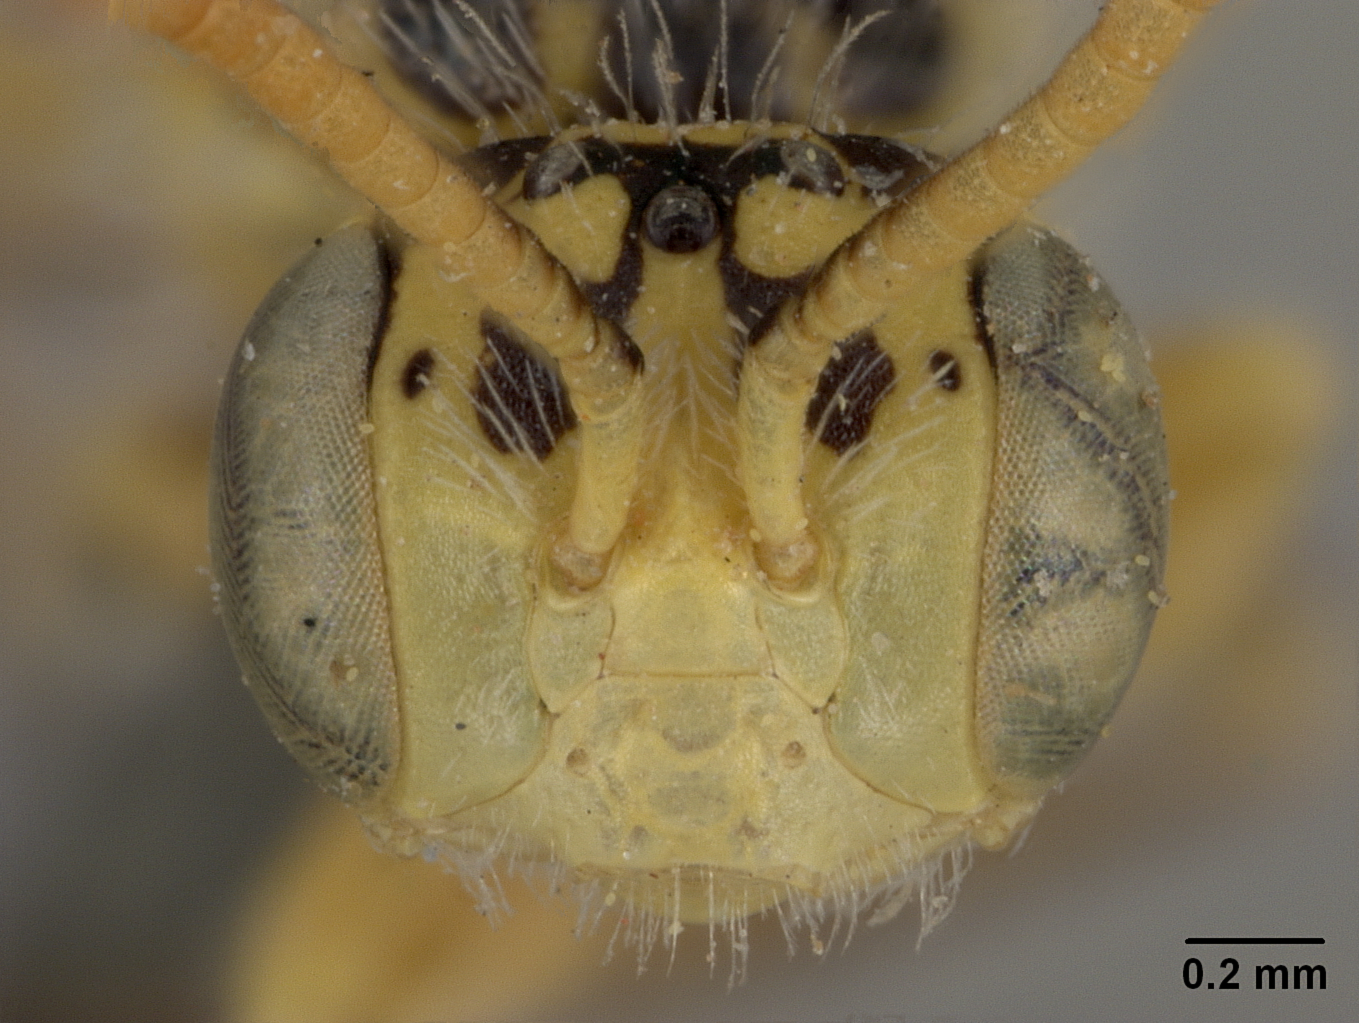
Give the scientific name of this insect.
Perdita maculigera
